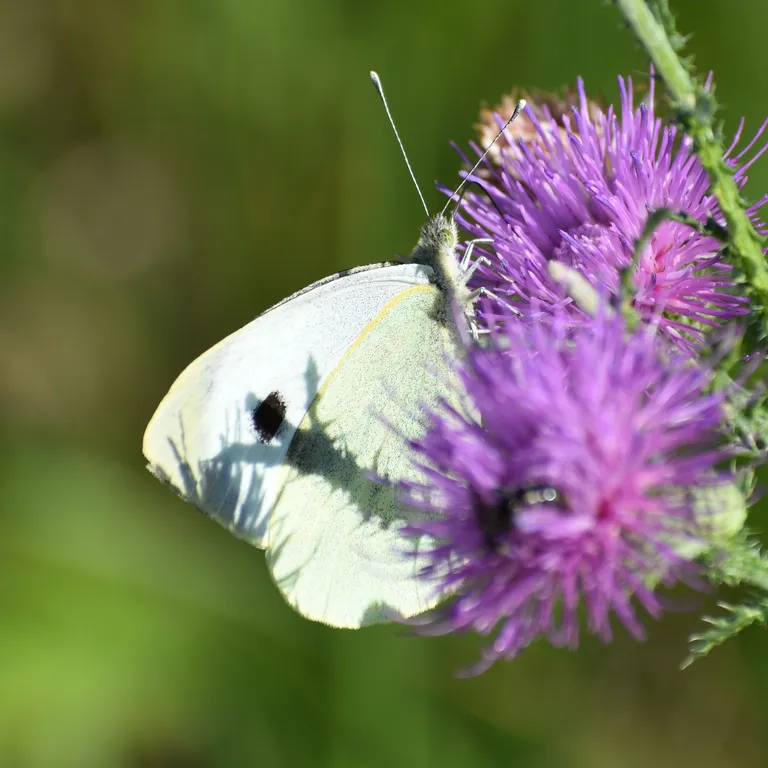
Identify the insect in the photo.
Pieris brassicae
